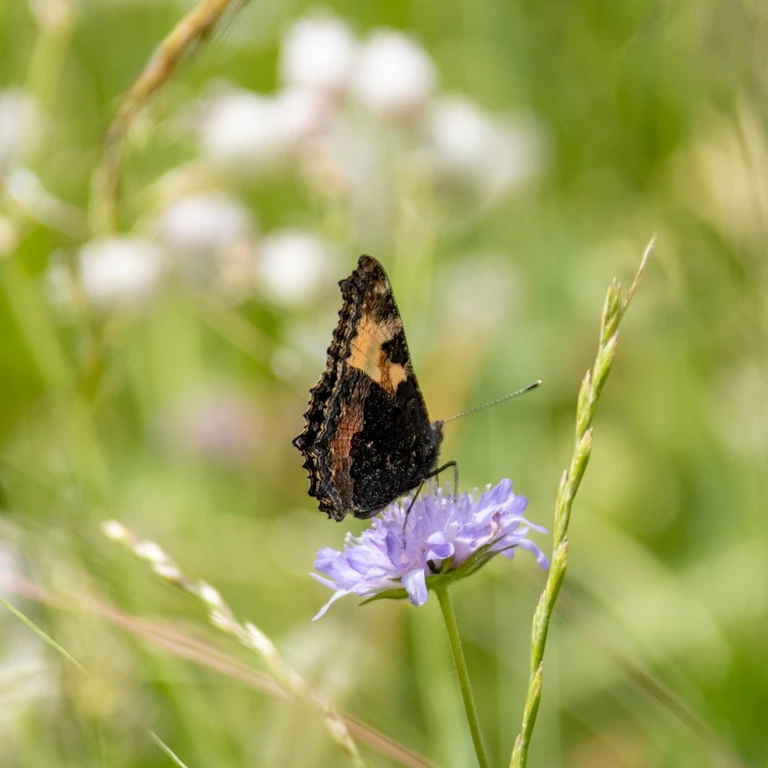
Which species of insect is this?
Aglais urticae
